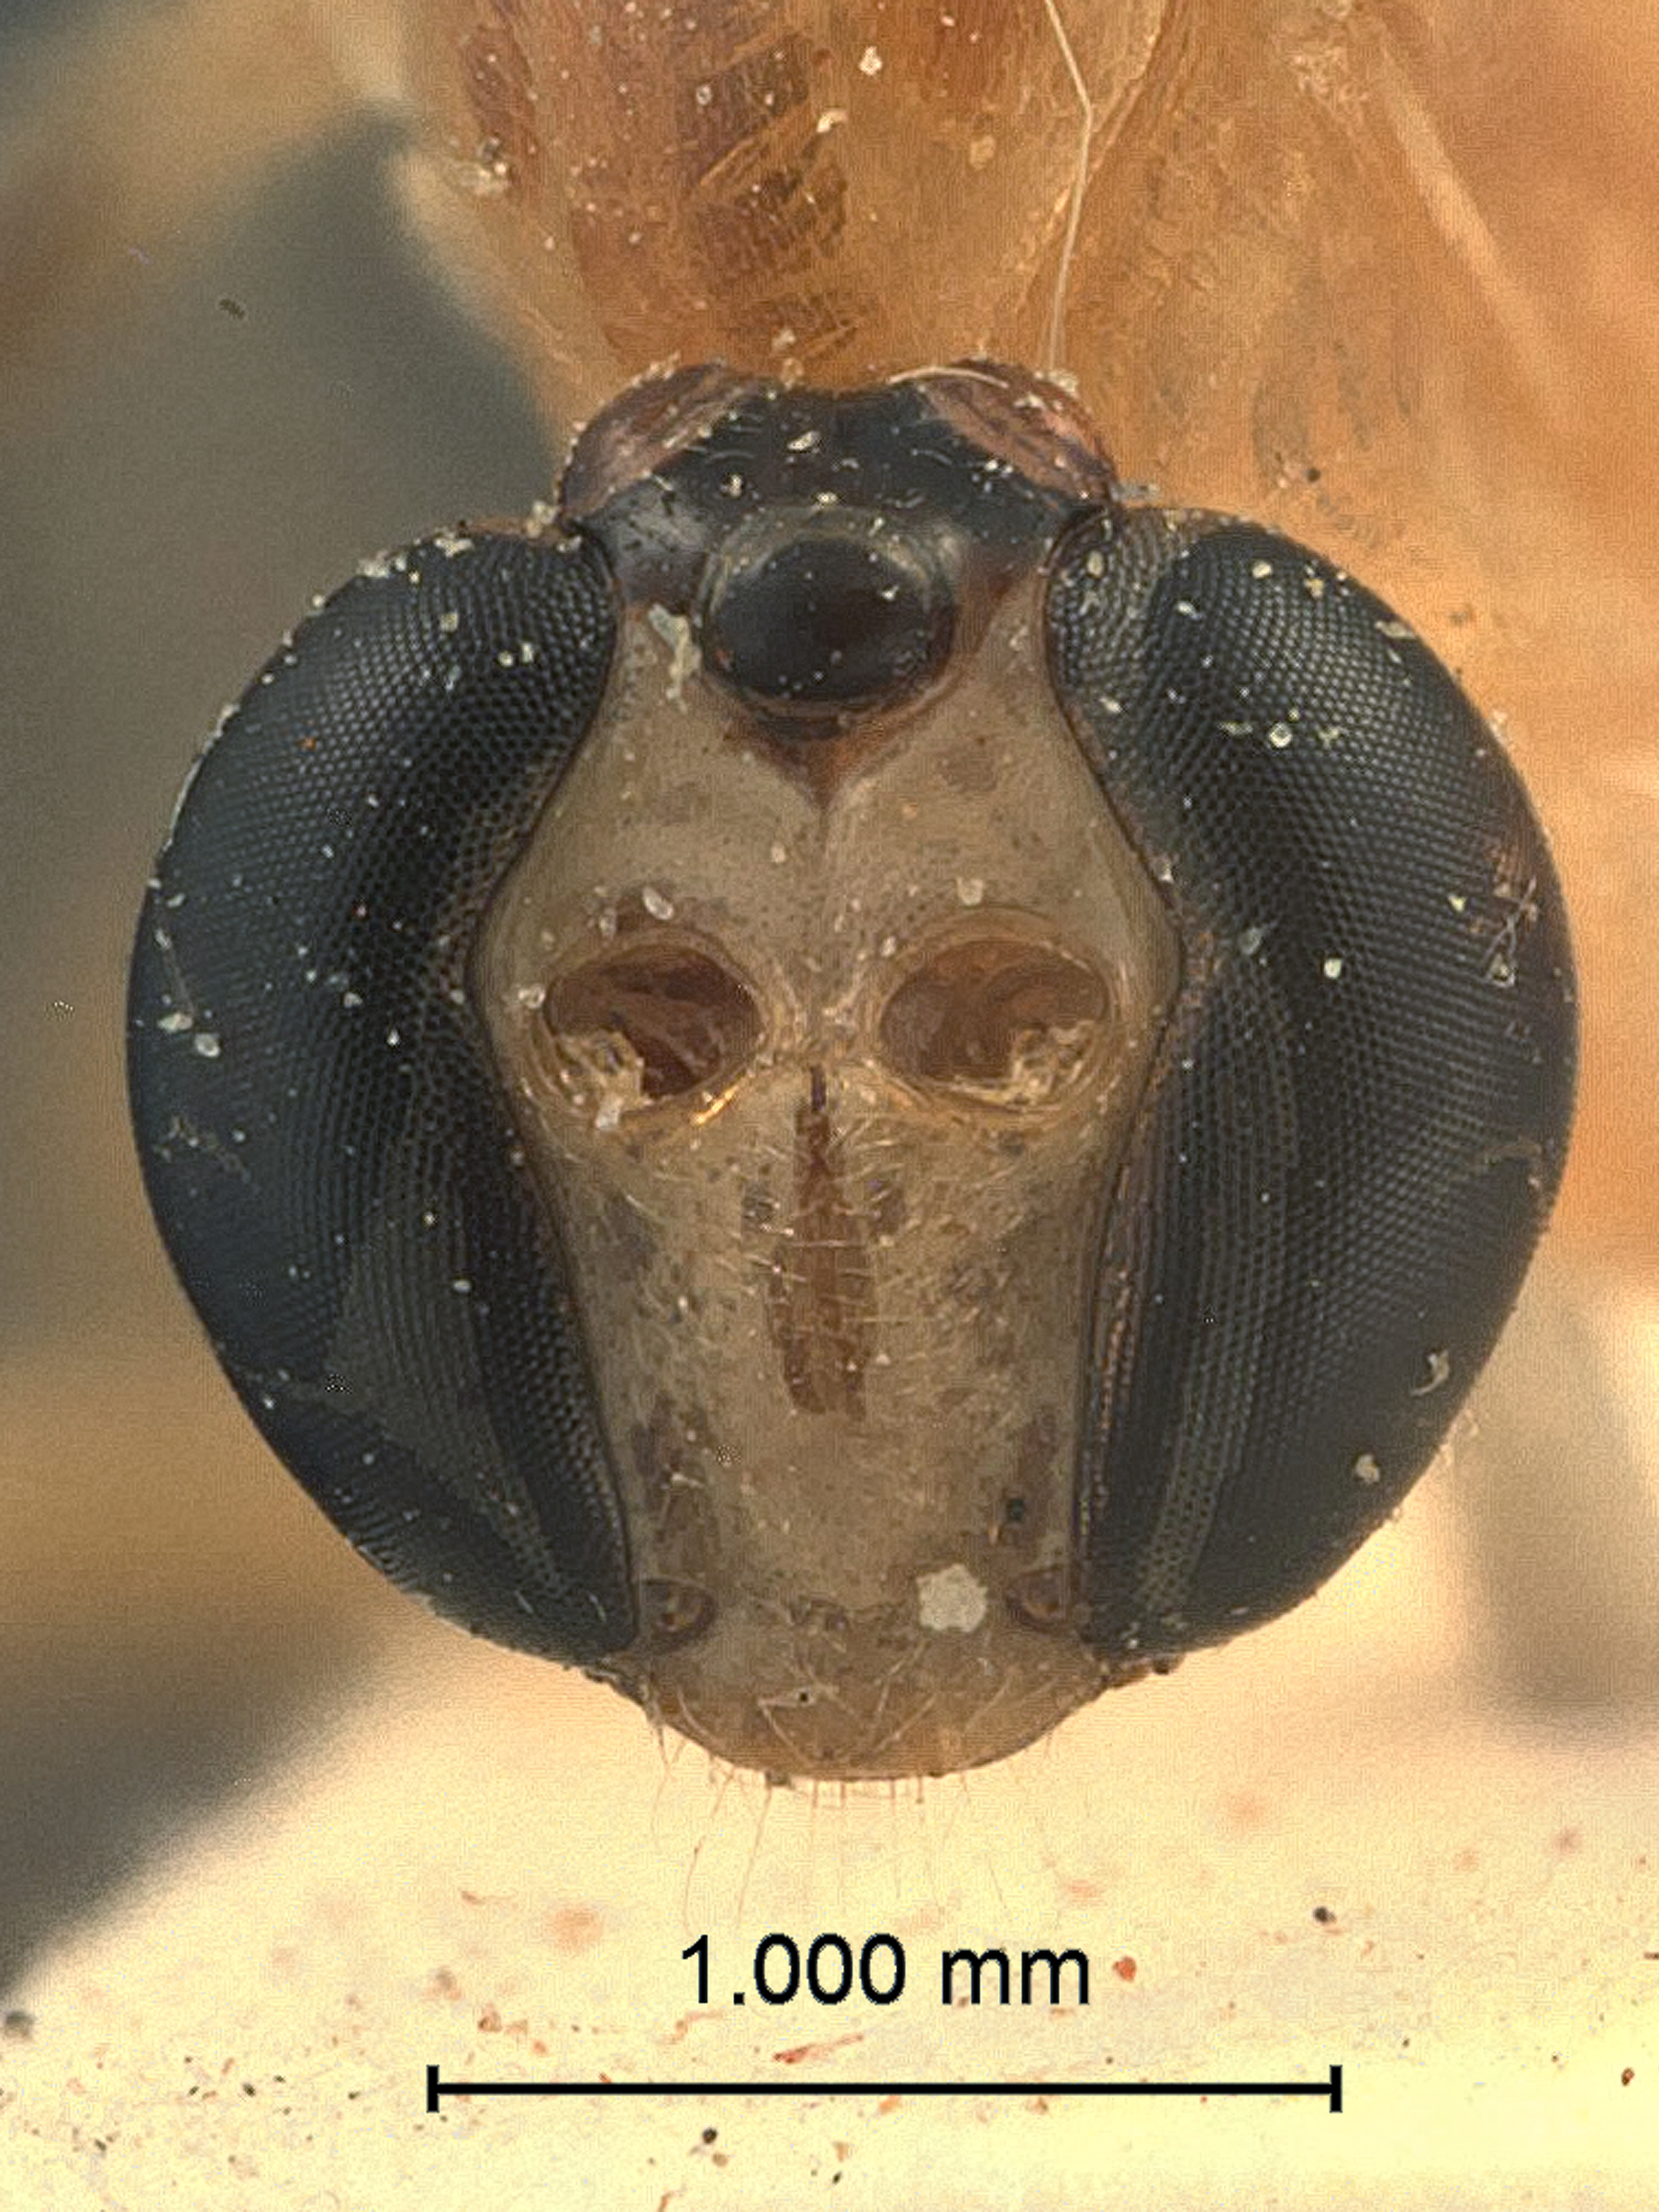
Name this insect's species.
Anomaloctenus melleus
